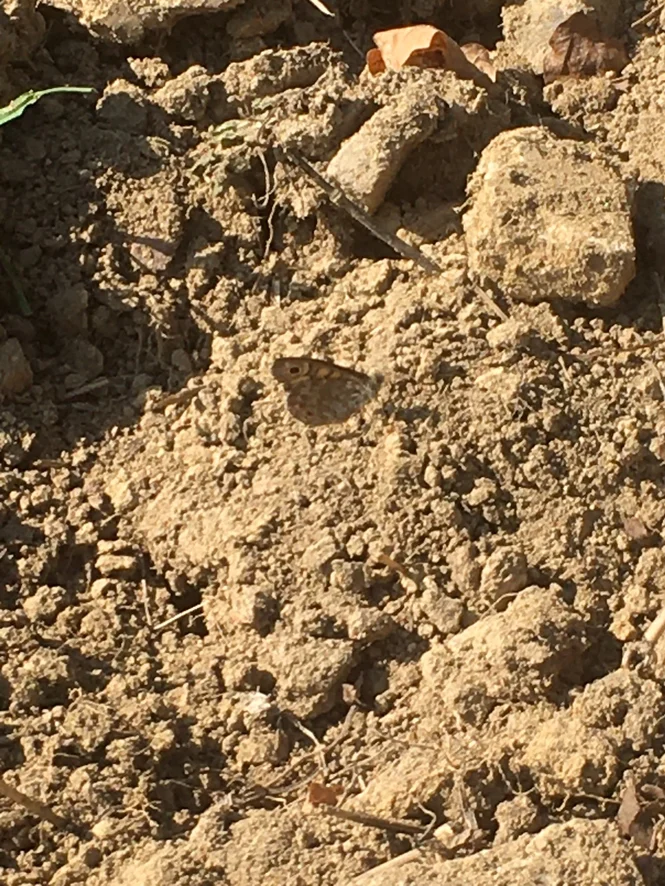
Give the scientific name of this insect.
Lasiommata megera (also Pararge megera)
